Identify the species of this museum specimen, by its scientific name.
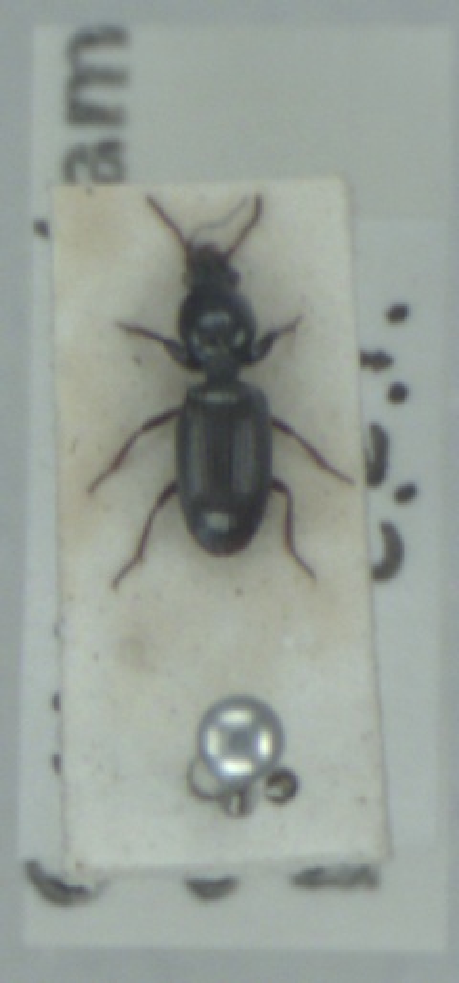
Dyschirius impunctipennis
